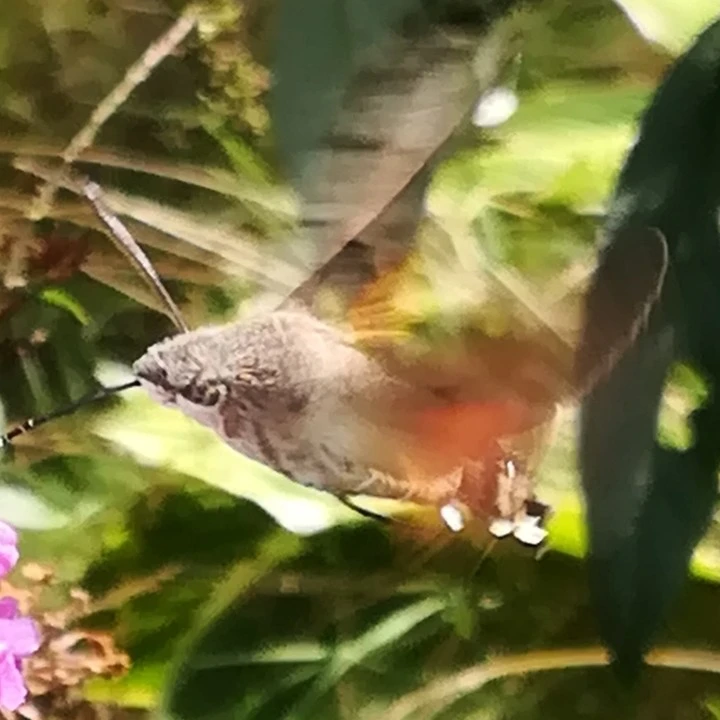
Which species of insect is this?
Macroglossum stellatarum
